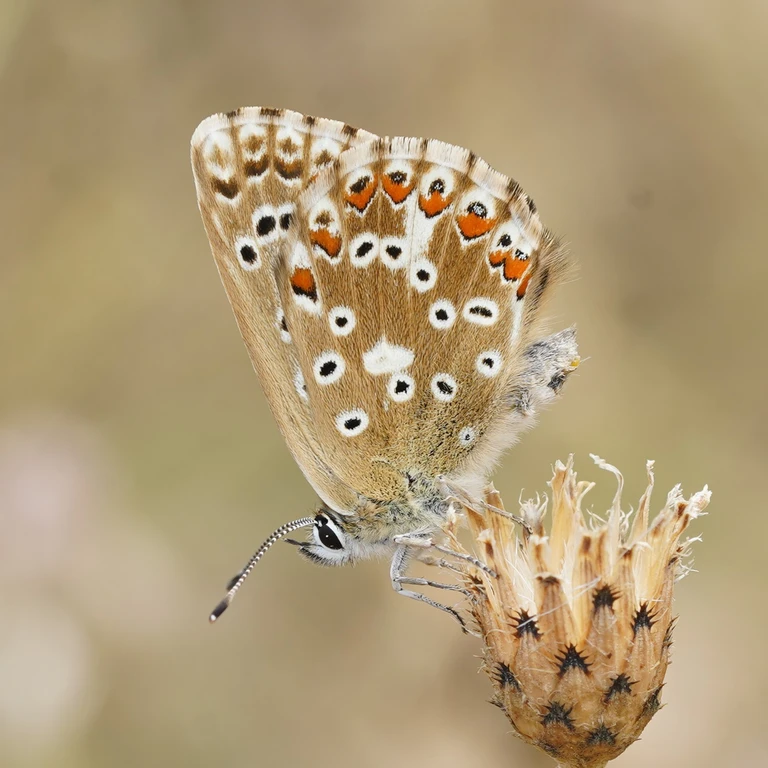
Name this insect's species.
Lysandra coridon
